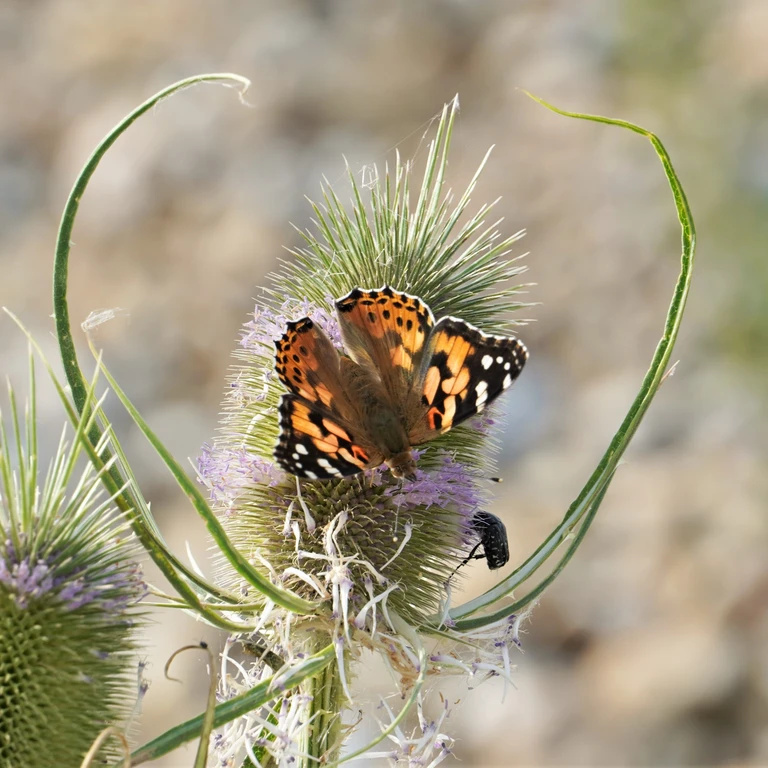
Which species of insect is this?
Vanessa cardui
